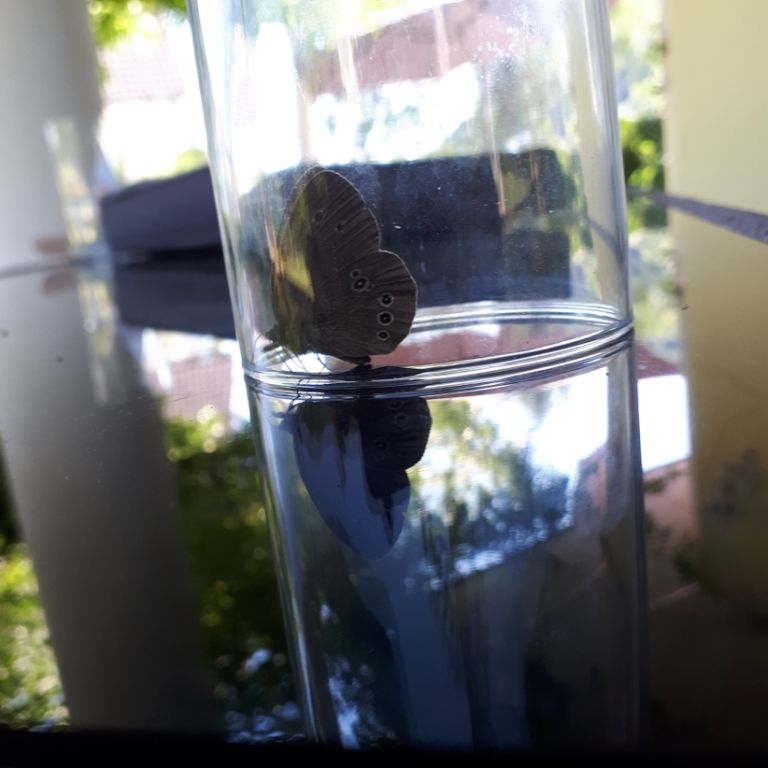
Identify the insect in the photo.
Aphantopus hyperantus
